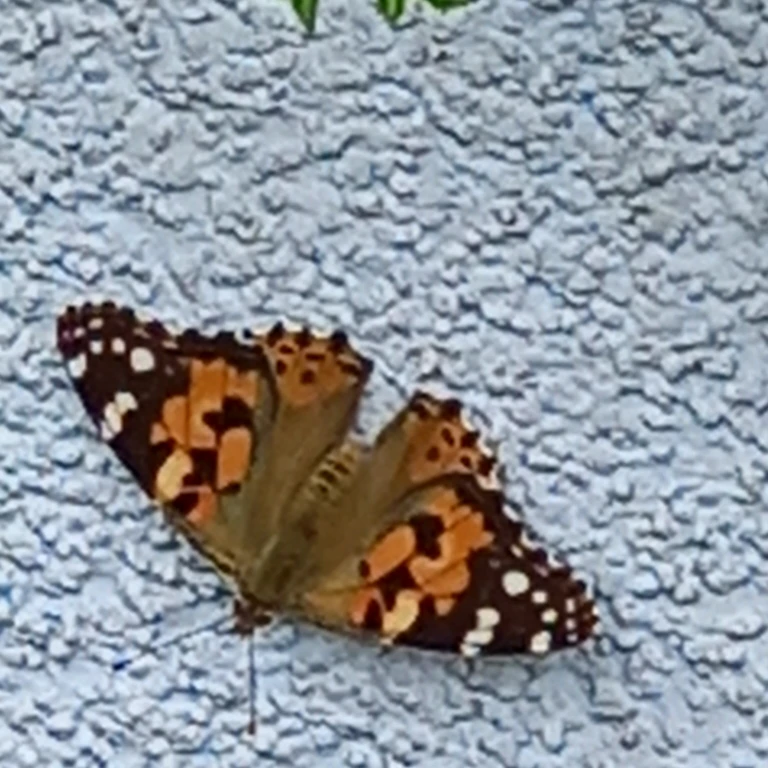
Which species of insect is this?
Vanessa cardui
